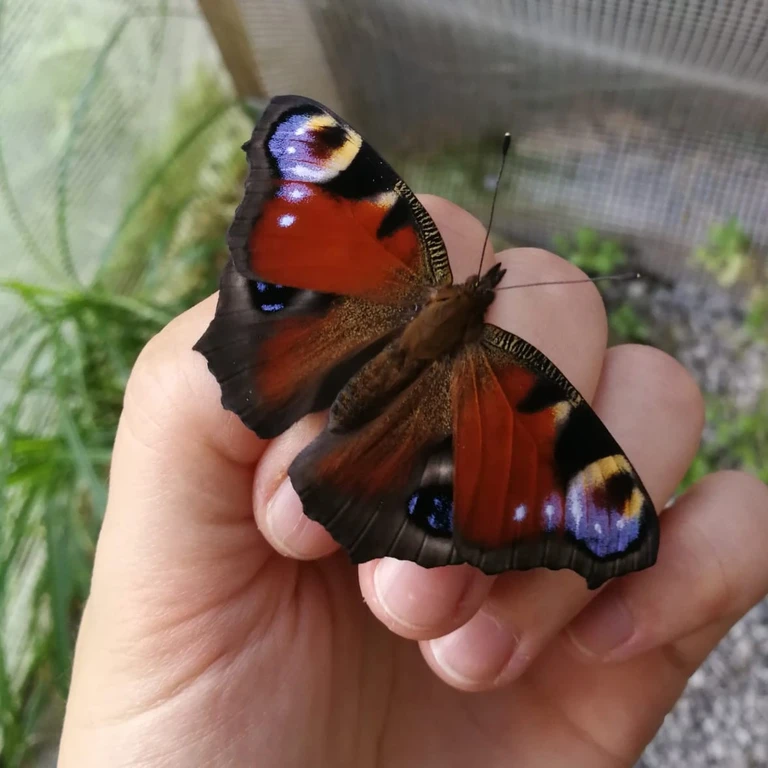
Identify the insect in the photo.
Aglais io
